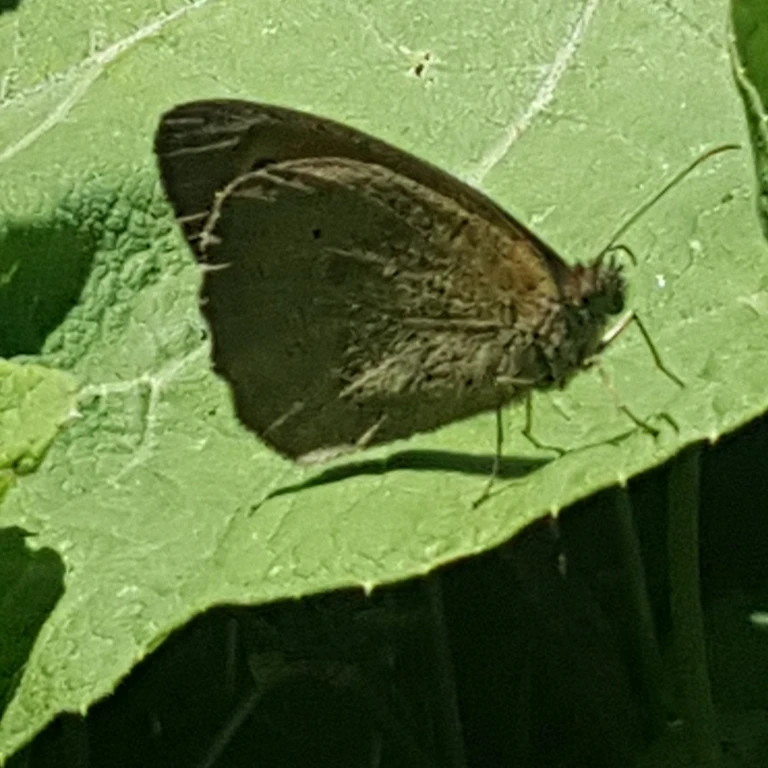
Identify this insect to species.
Maniola jurtina
